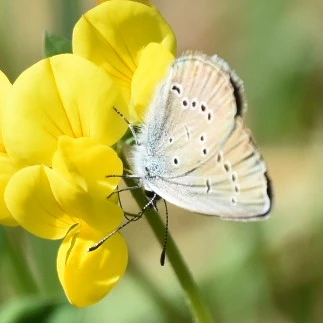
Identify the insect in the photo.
Cyaniris semiargus
